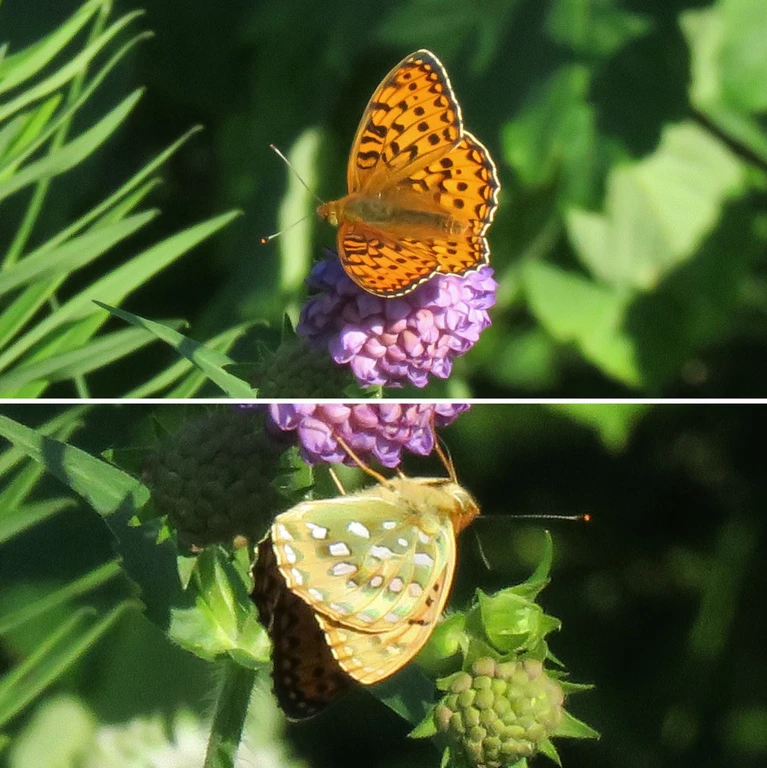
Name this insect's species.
Speyeria aglaja
